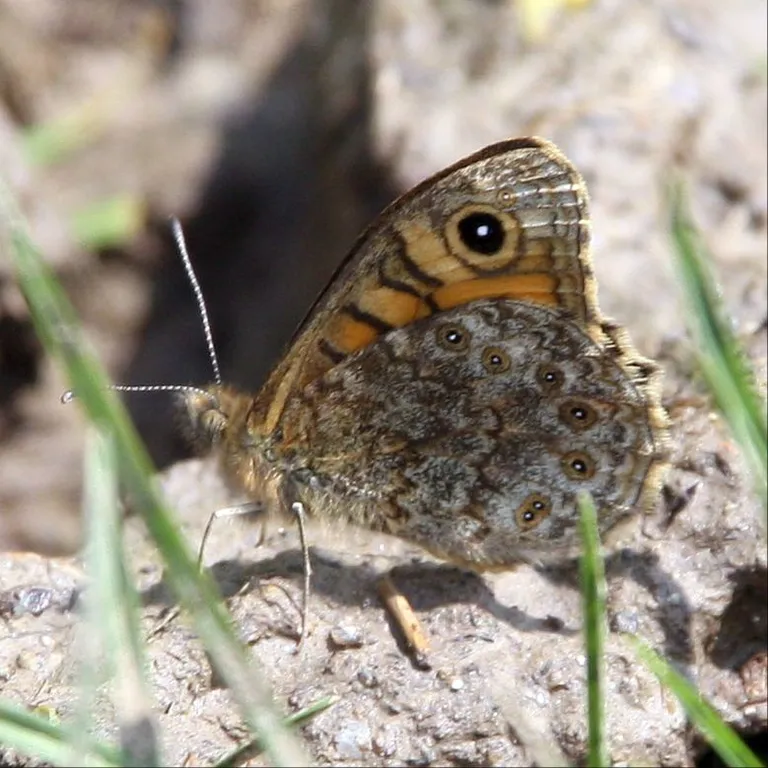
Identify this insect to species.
Lasiommata megera (also Pararge megera)
